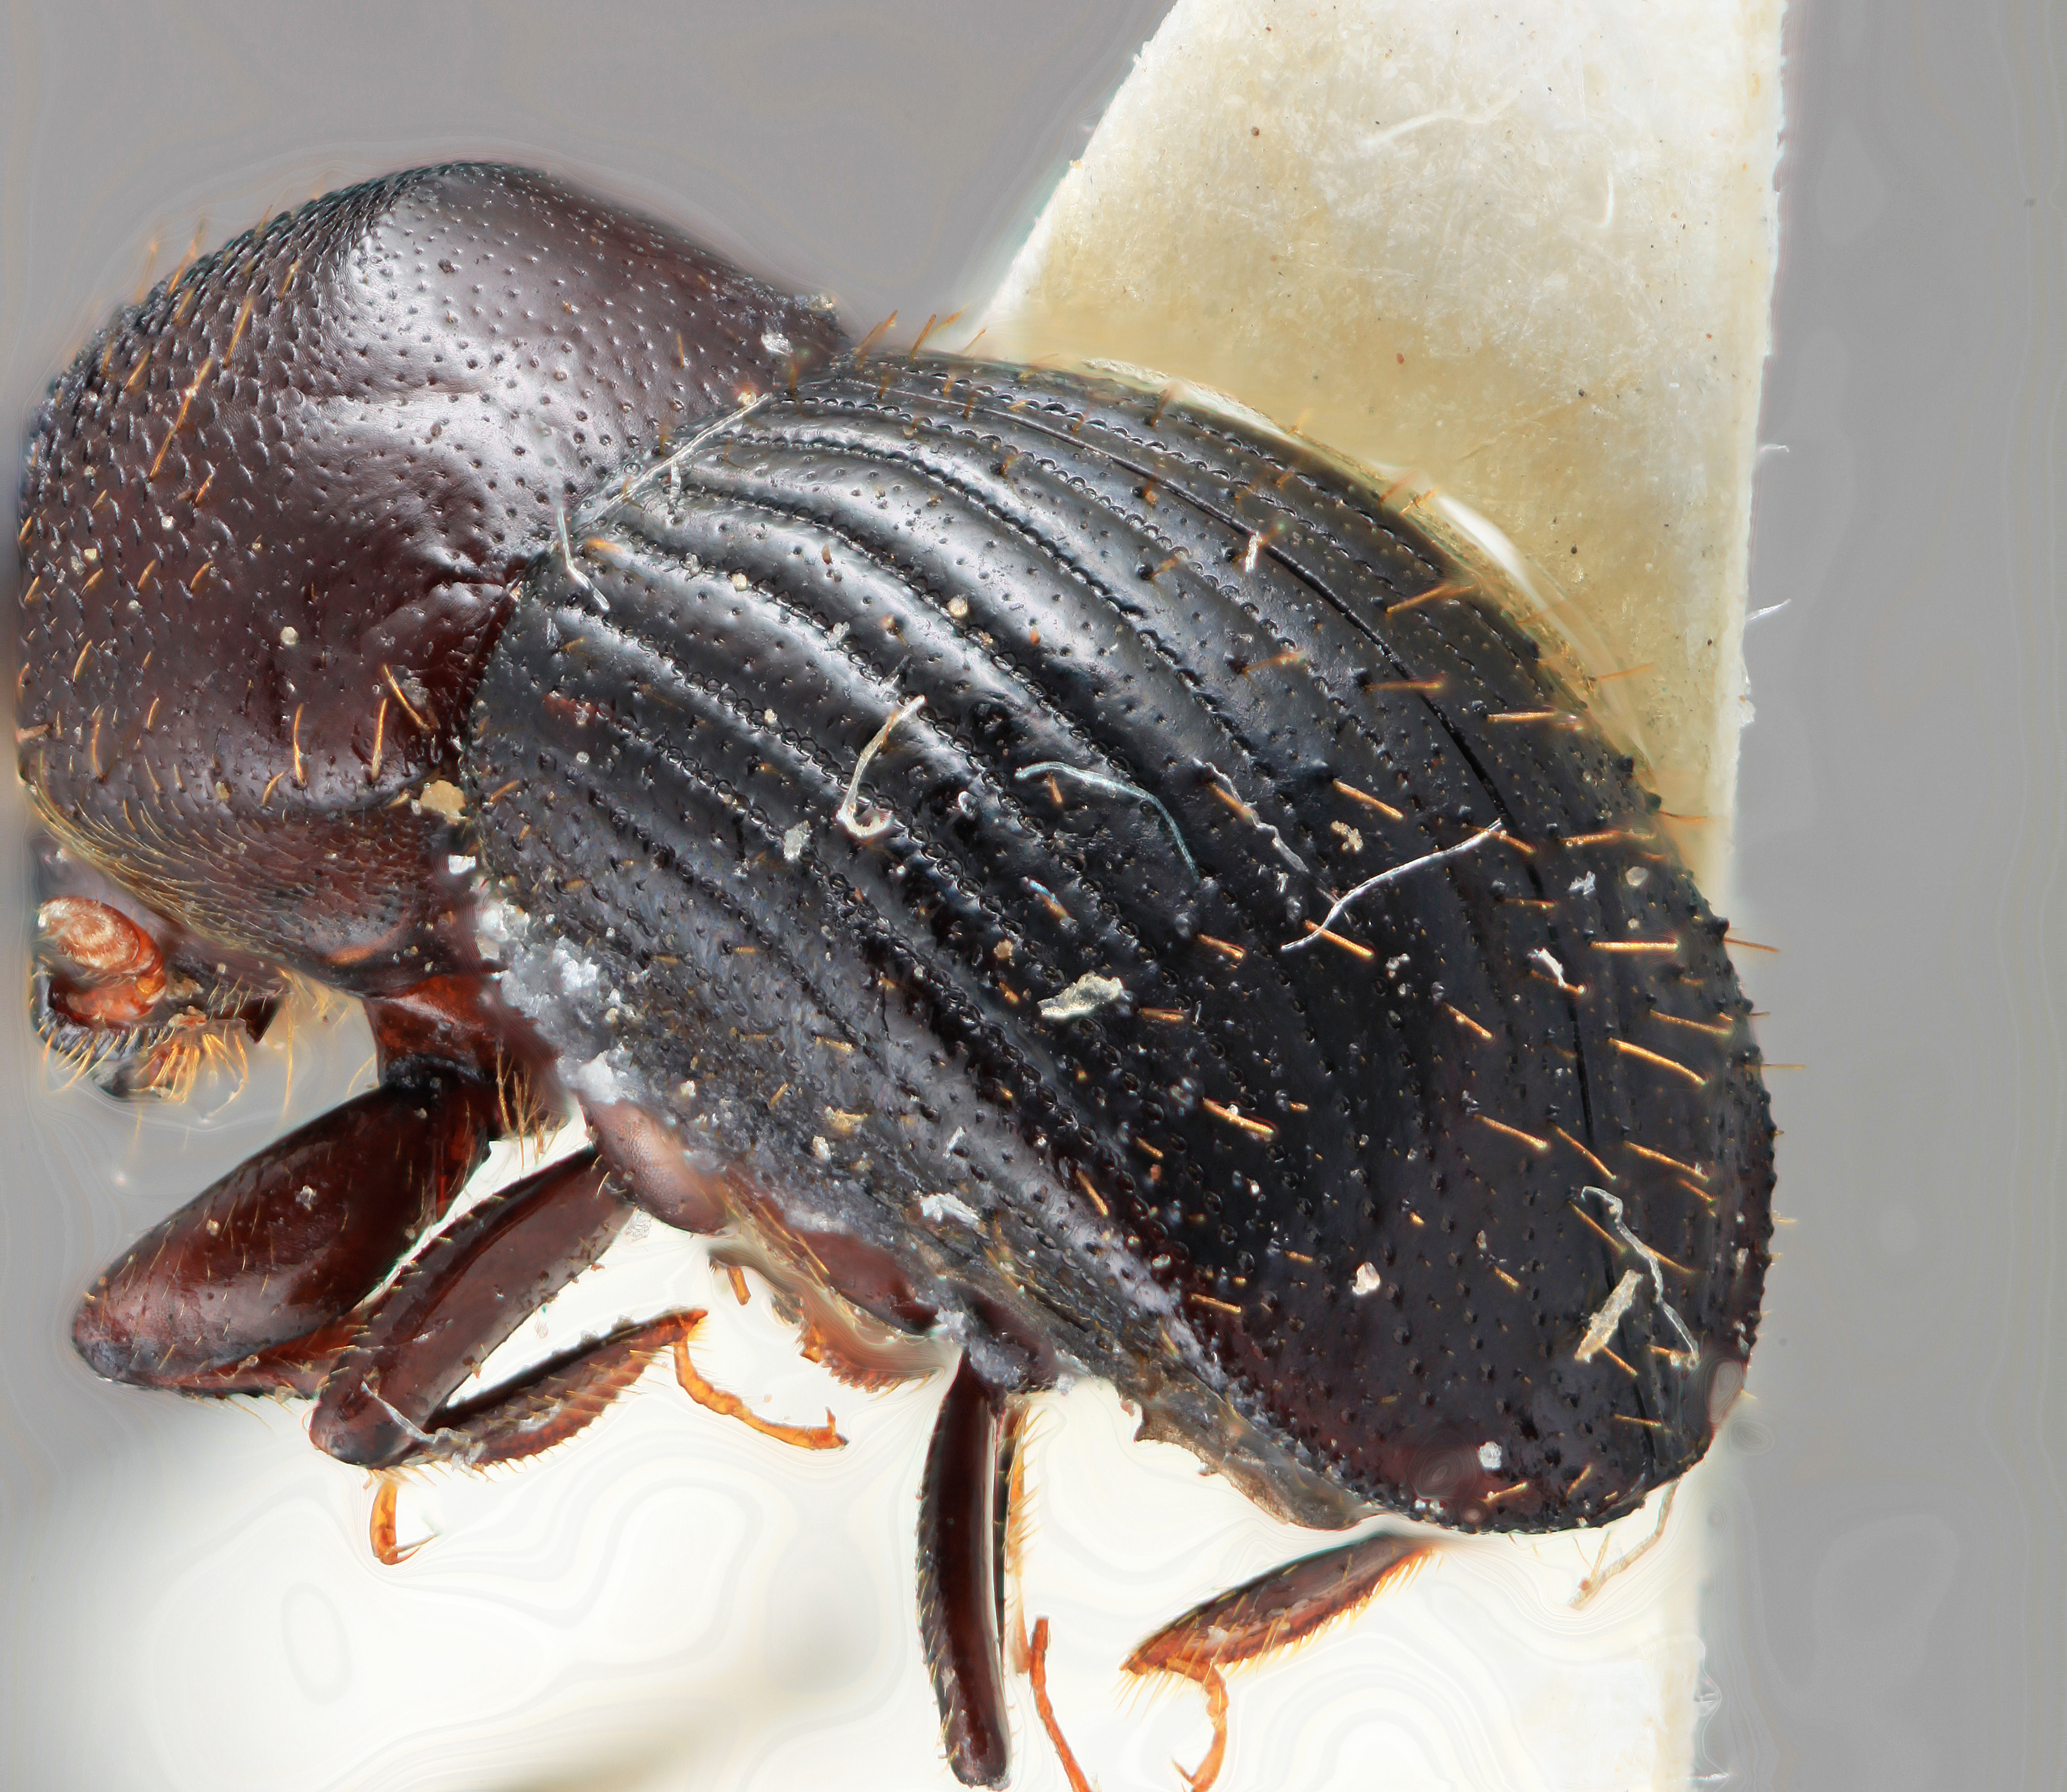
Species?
Xyleborus mimicus
